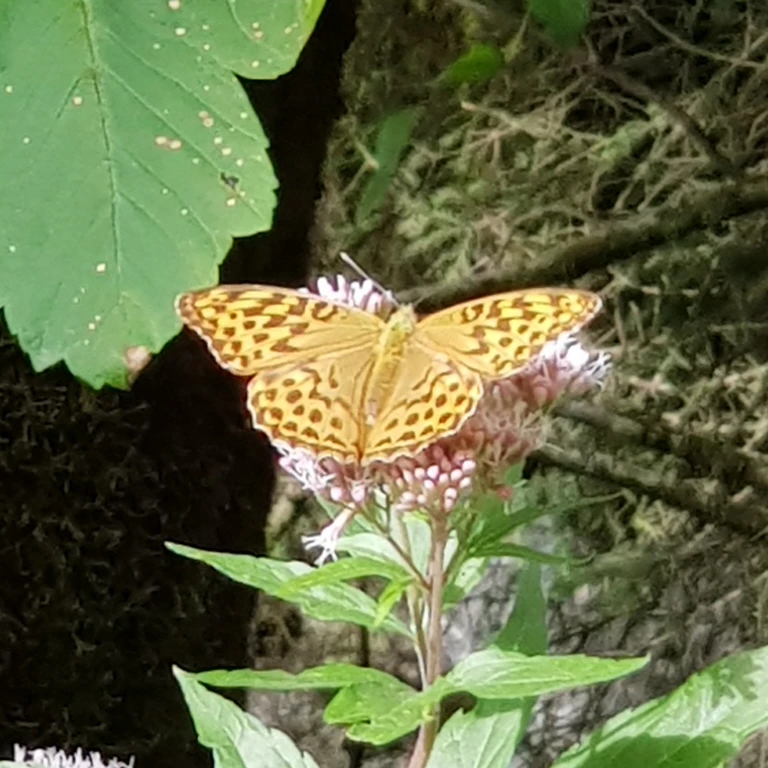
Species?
Argynnis paphia
